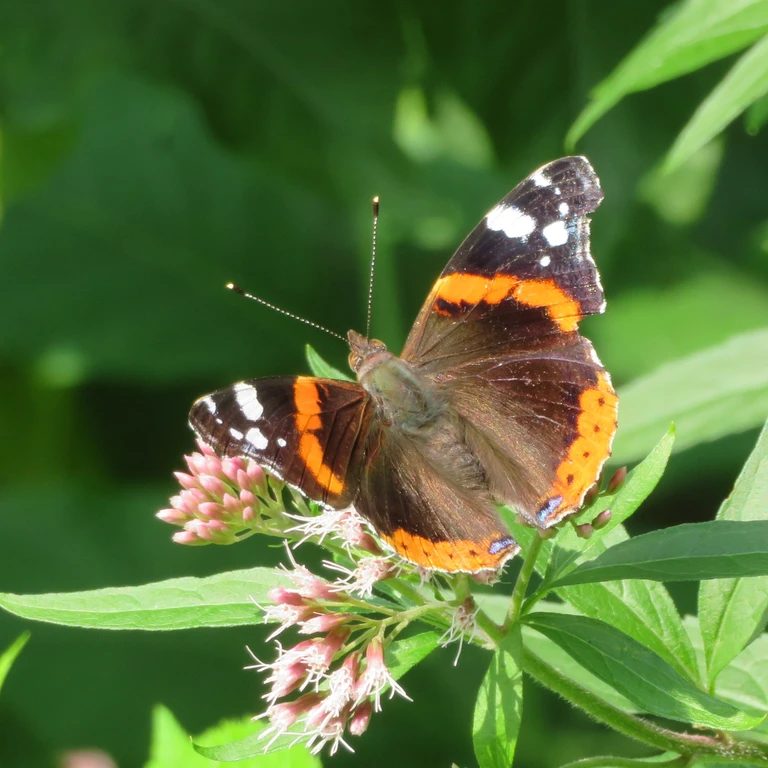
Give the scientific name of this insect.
Vanessa atalanta
